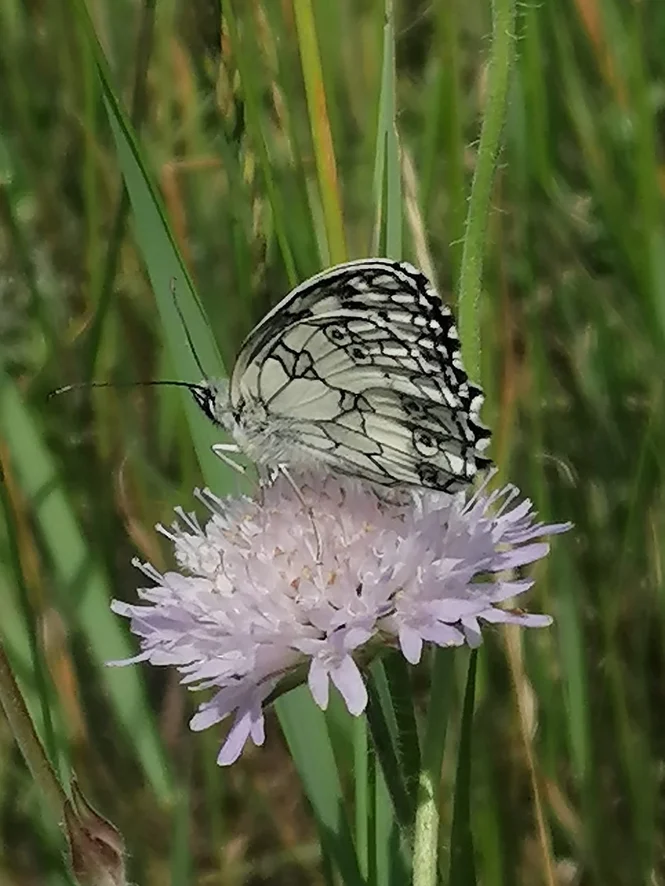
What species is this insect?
Melanargia galathea
